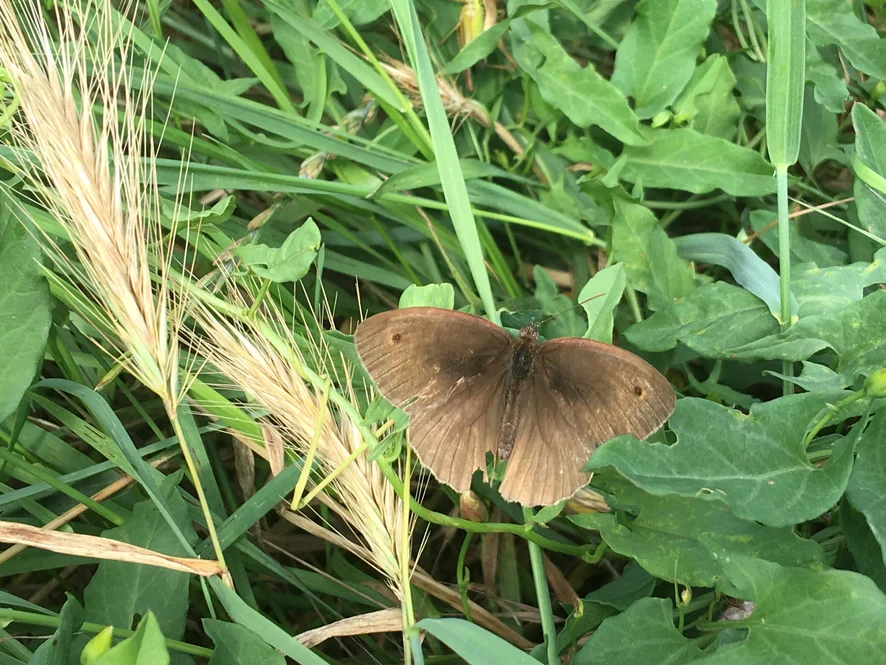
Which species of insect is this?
Maniola jurtina
